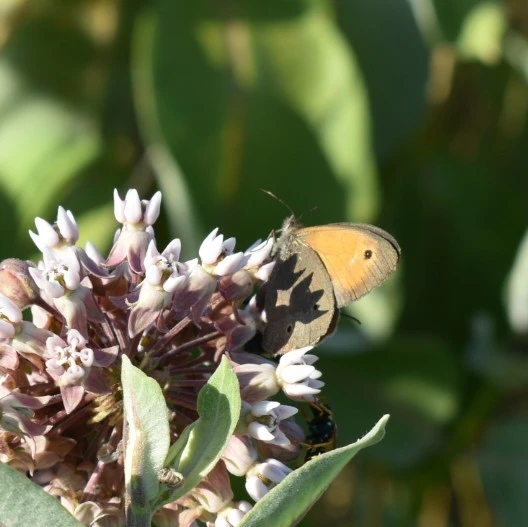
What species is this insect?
Maniola jurtina
